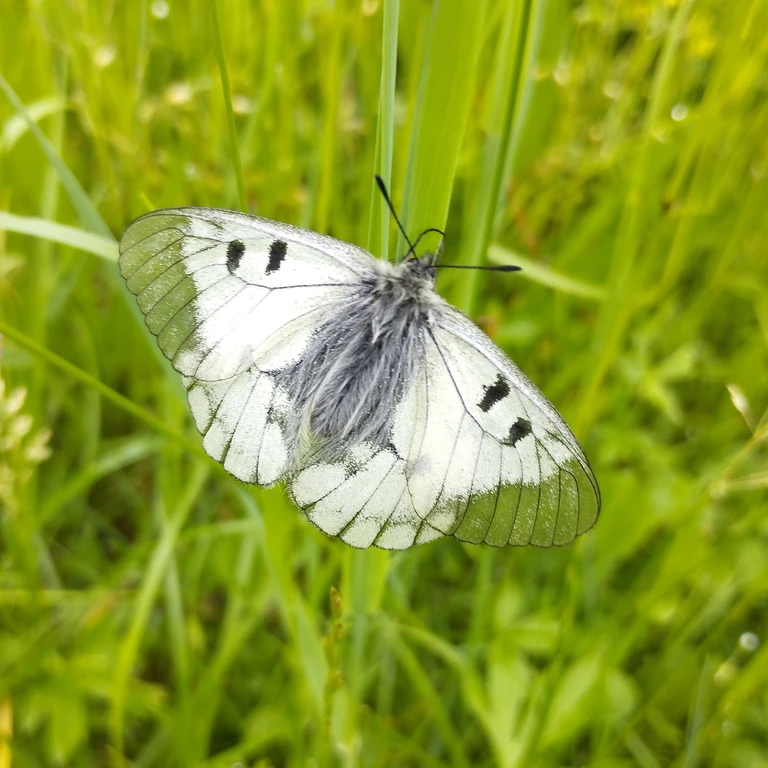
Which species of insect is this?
Parnassius mnemosyne
